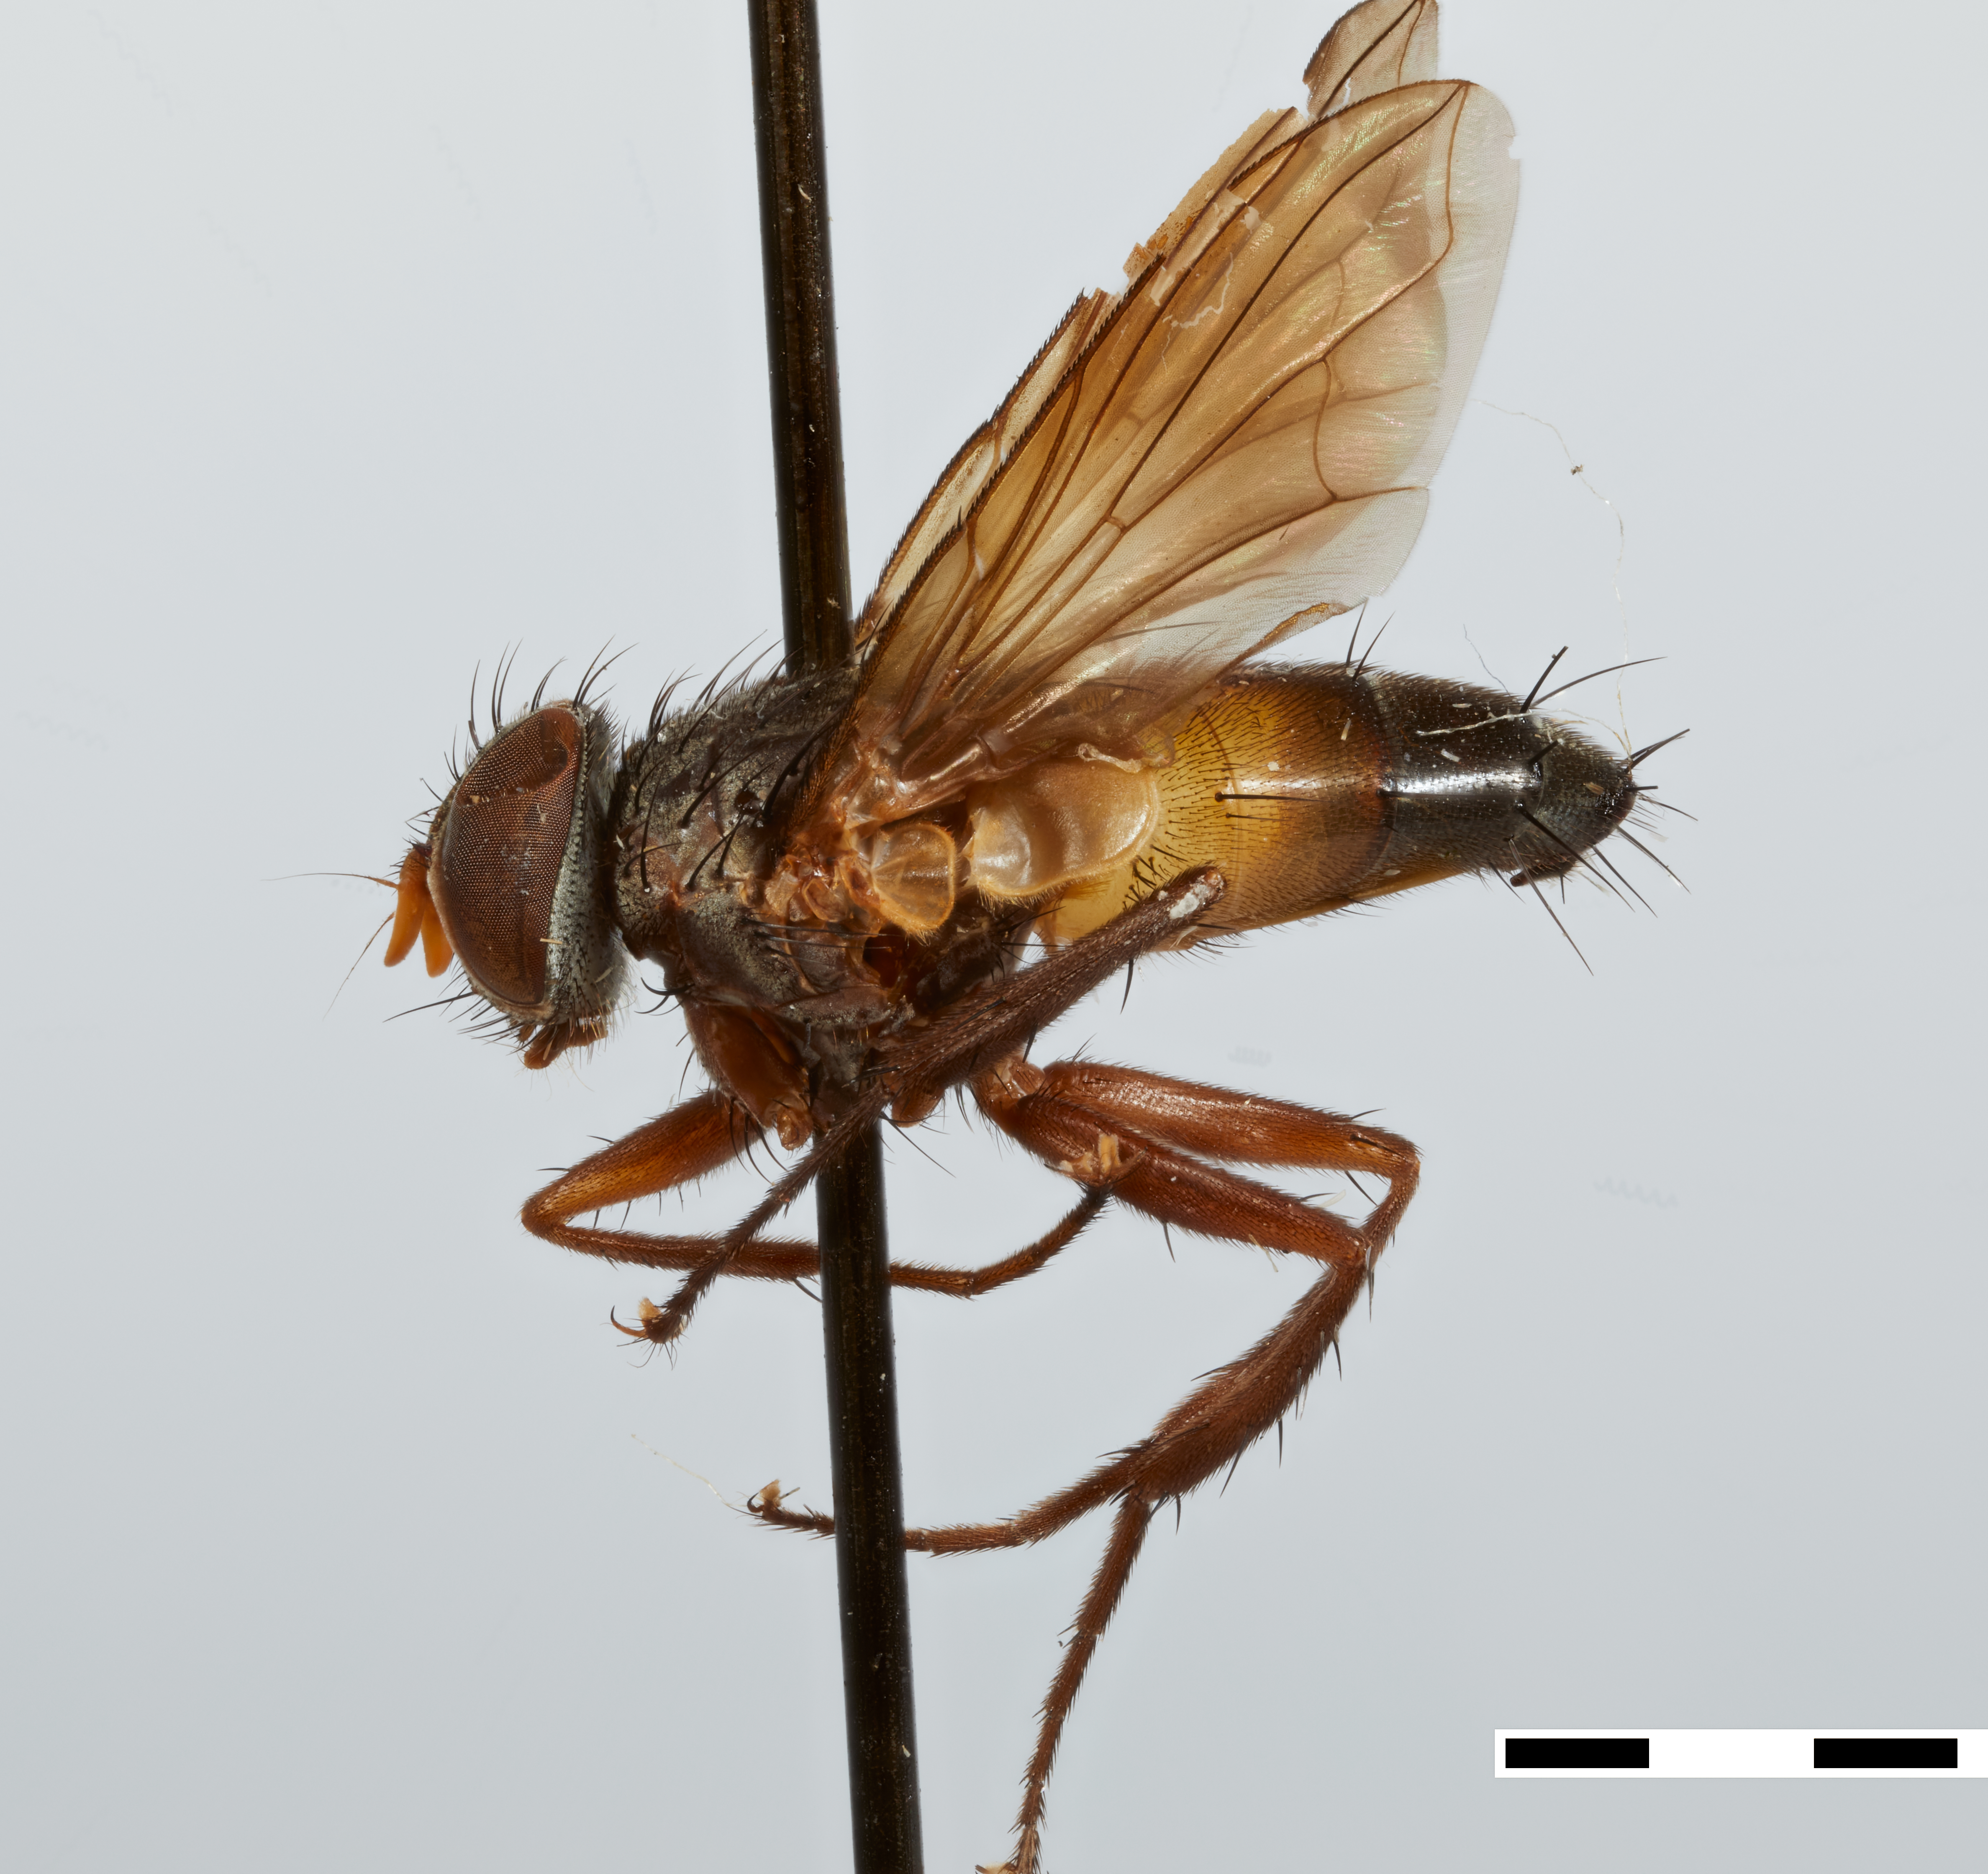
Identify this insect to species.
Telothyriosoma tersa
